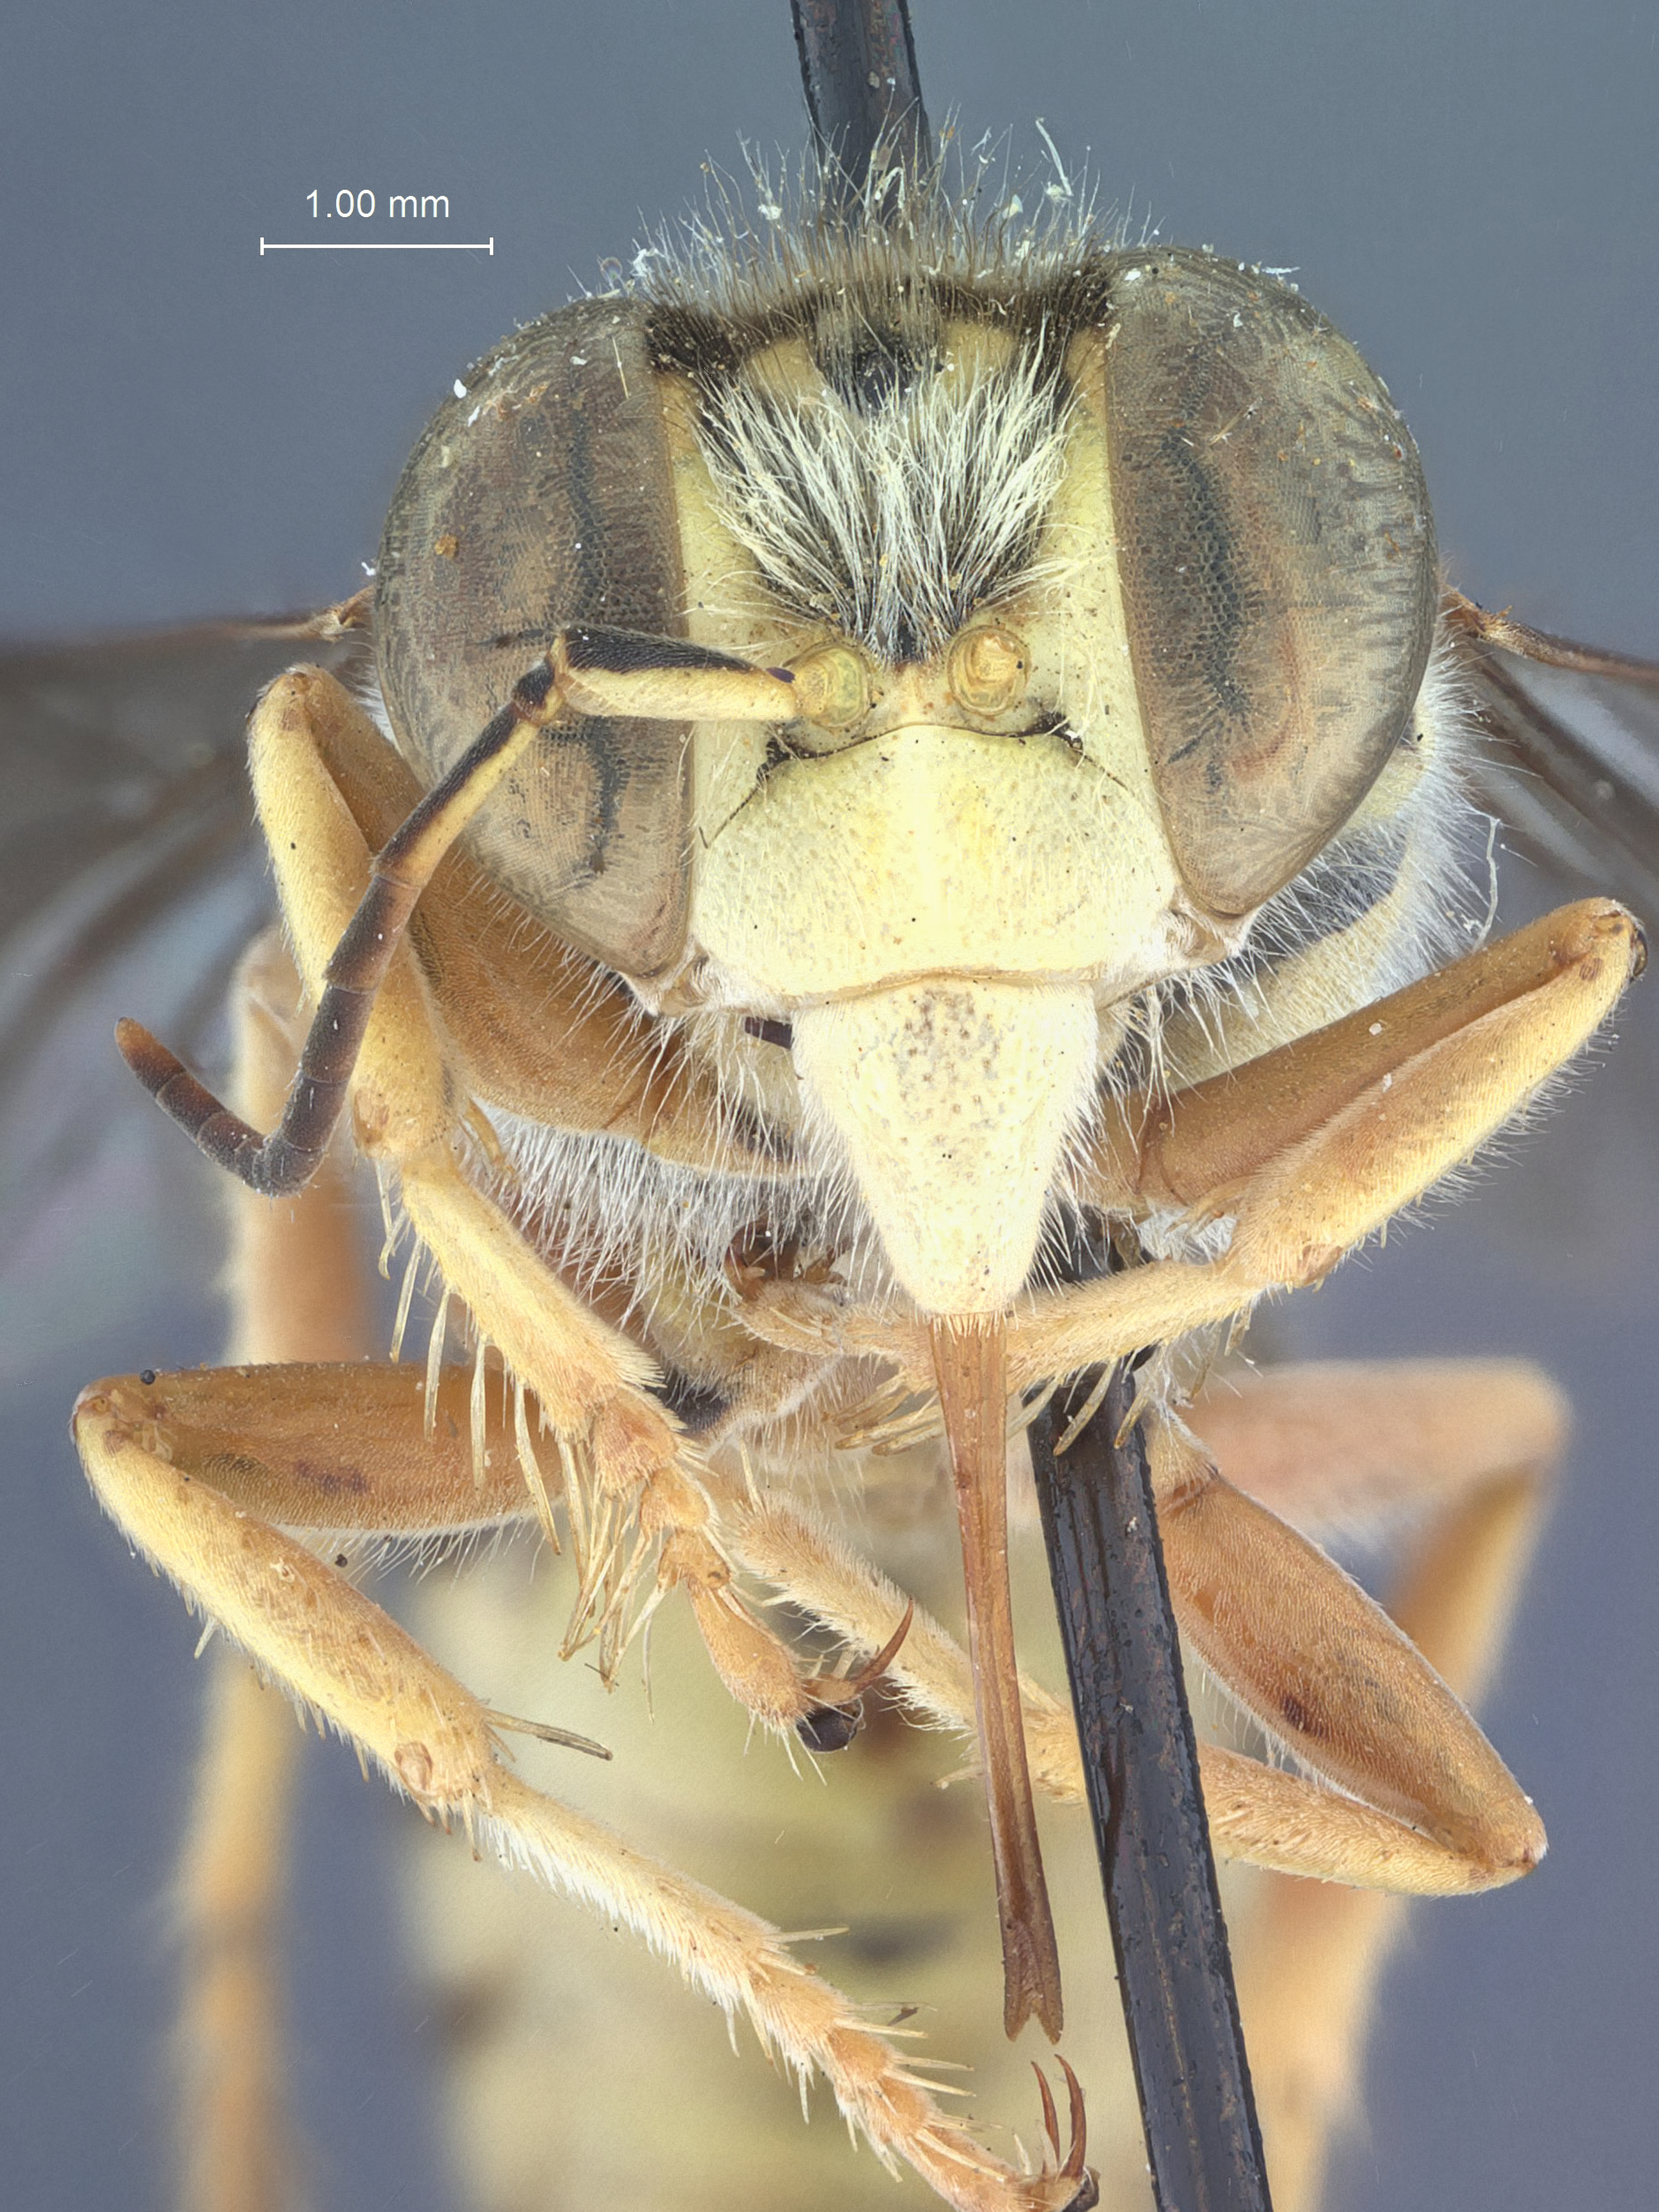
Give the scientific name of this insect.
Stictia guatemalensis
